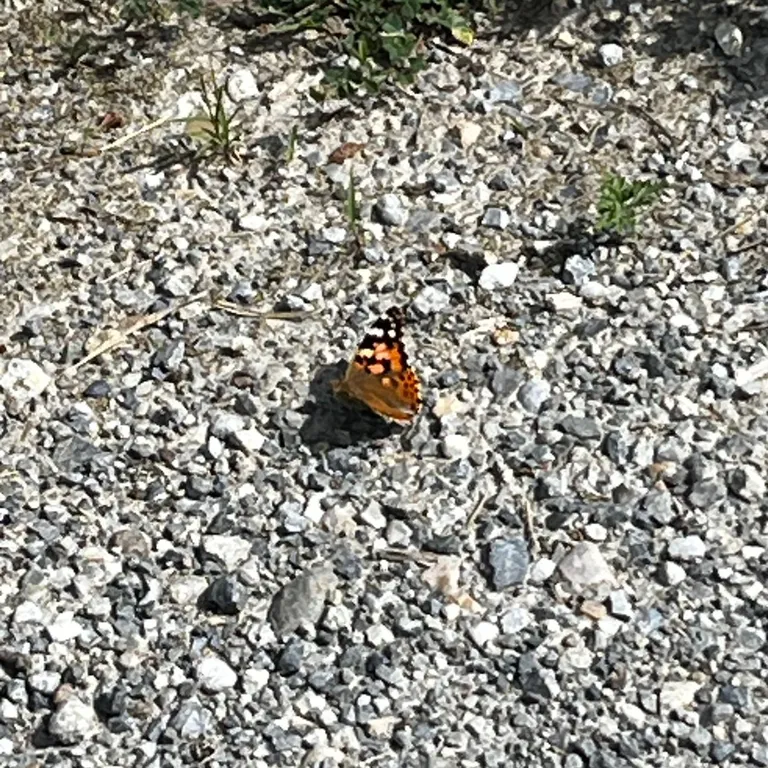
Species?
Vanessa cardui
